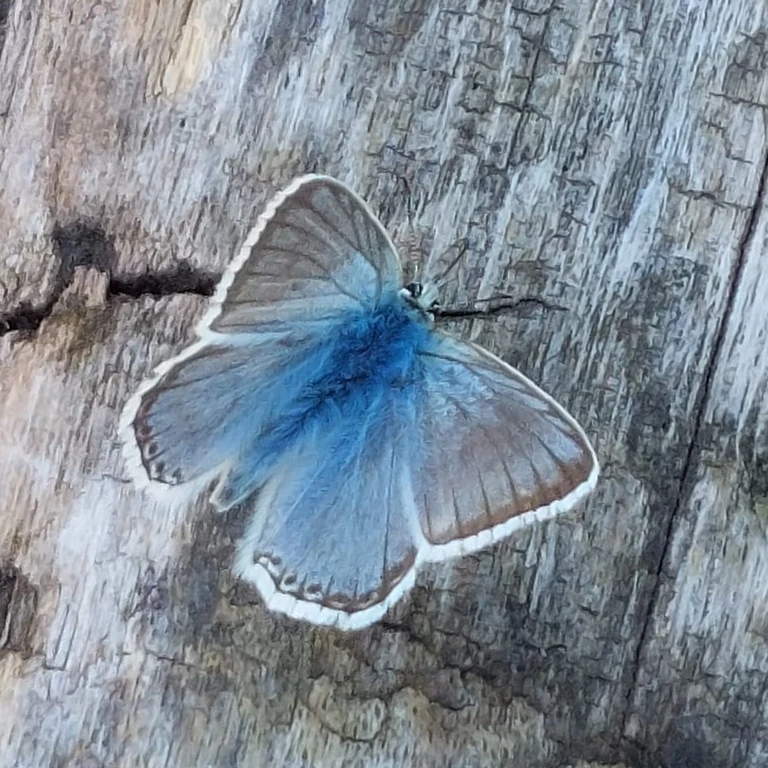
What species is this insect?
Lysandra coridon
